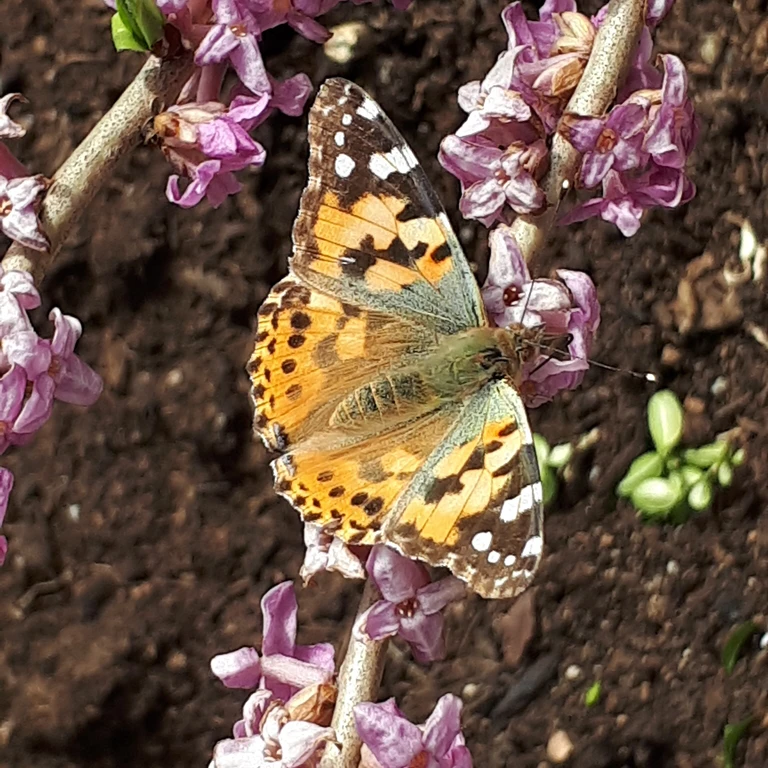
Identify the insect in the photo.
Vanessa cardui
